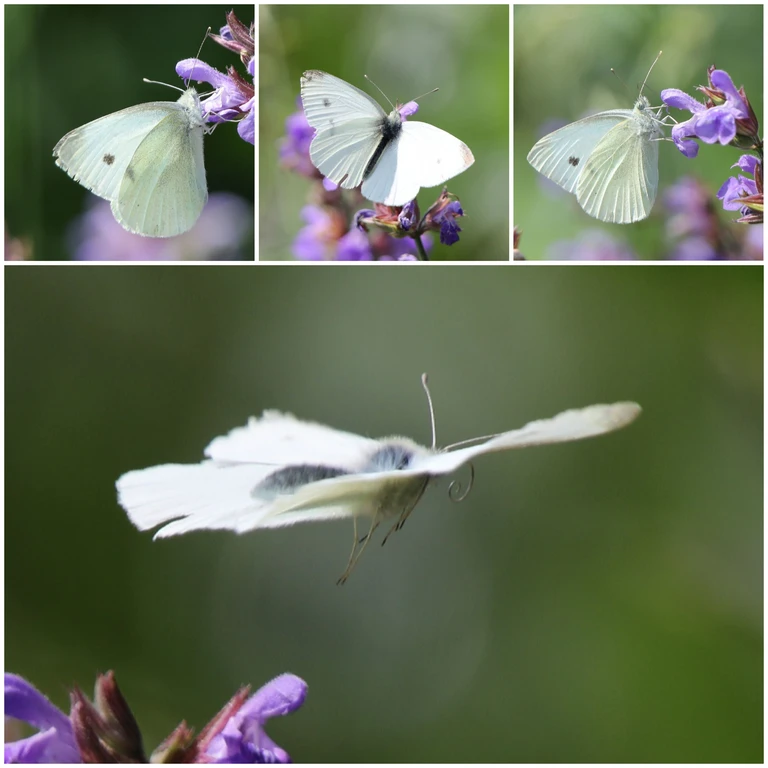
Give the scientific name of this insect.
Pieris rapae
